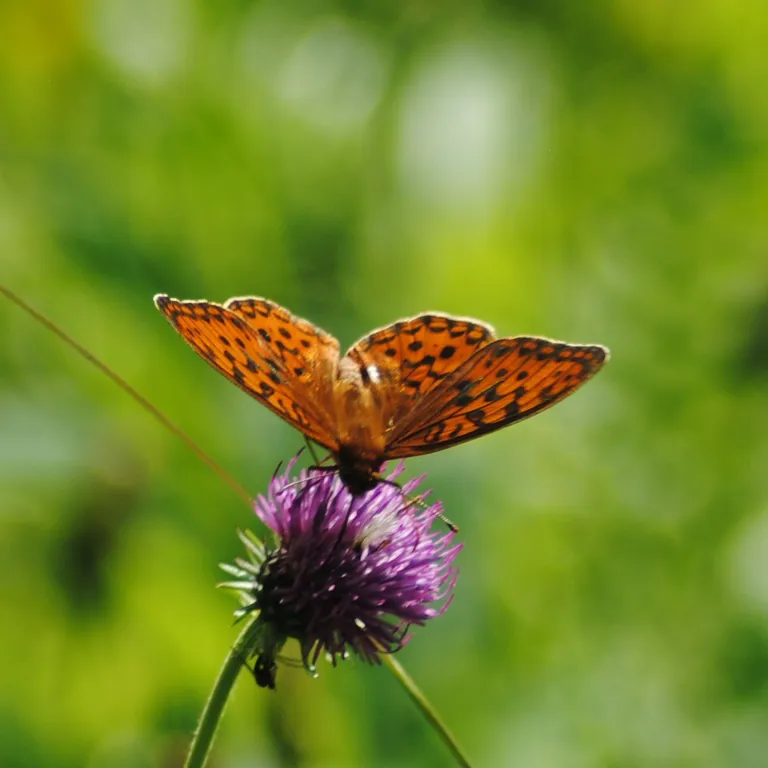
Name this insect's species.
Fabriciana adippe
